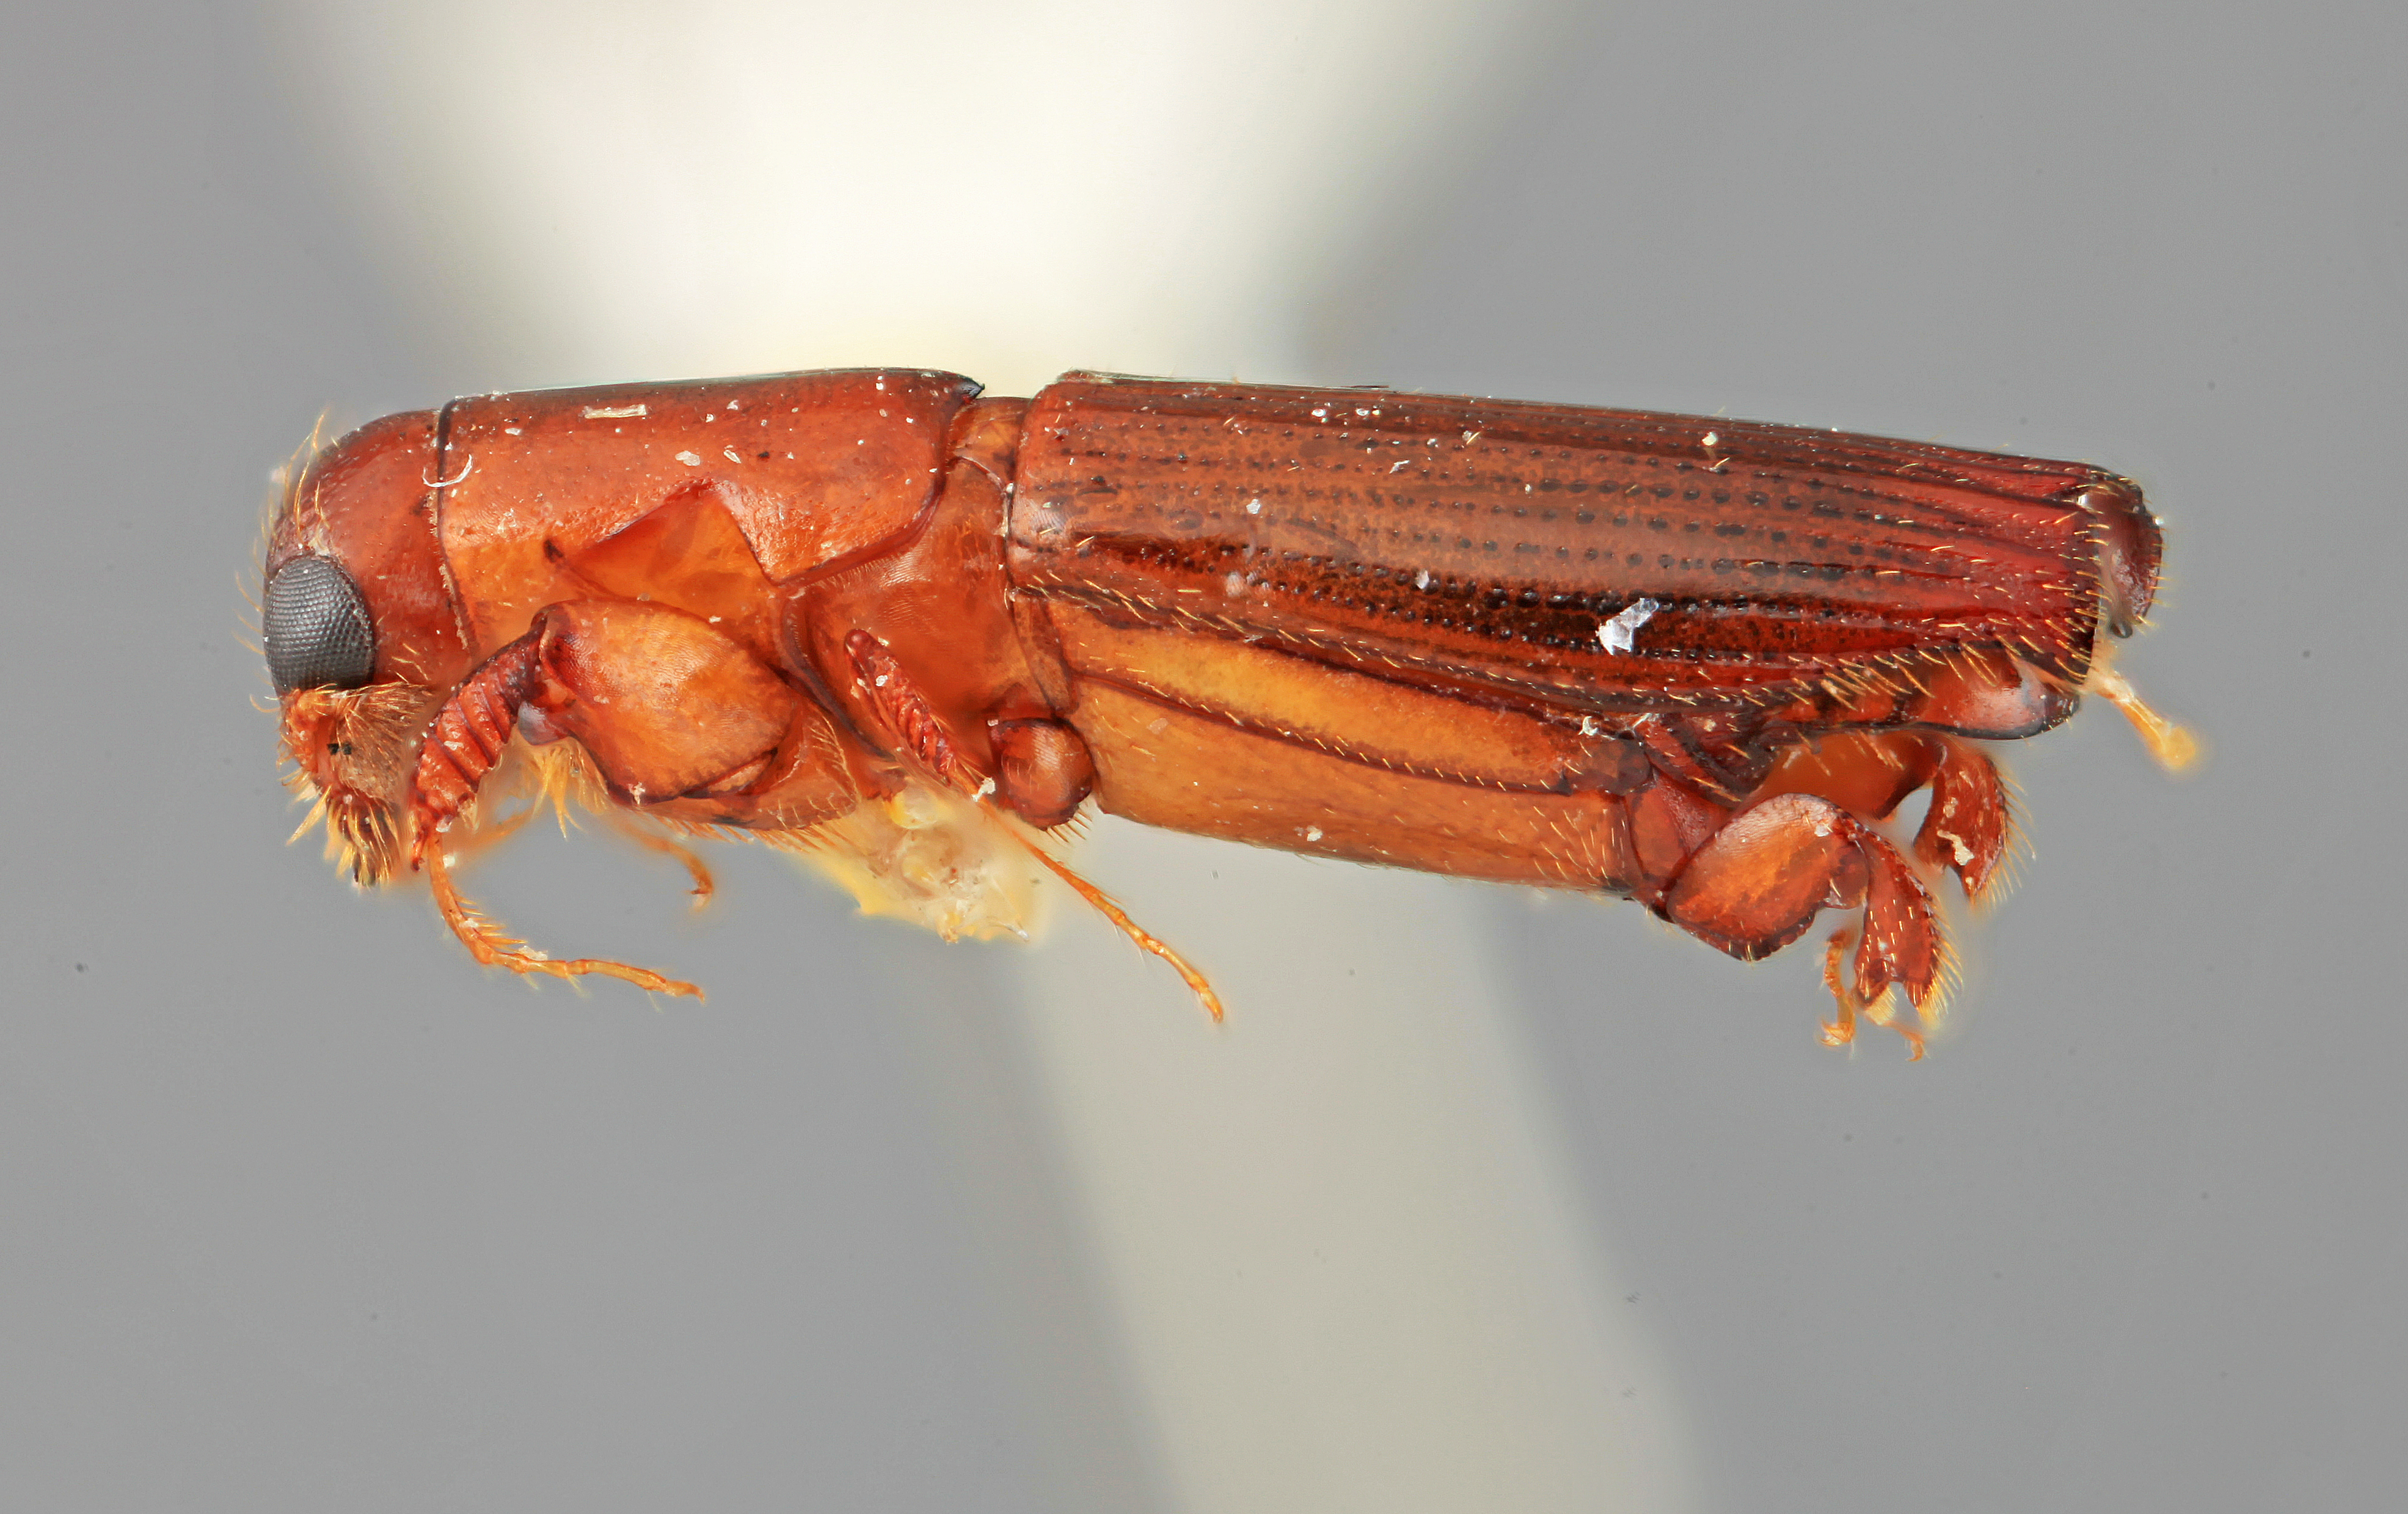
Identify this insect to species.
Platypus spectus
